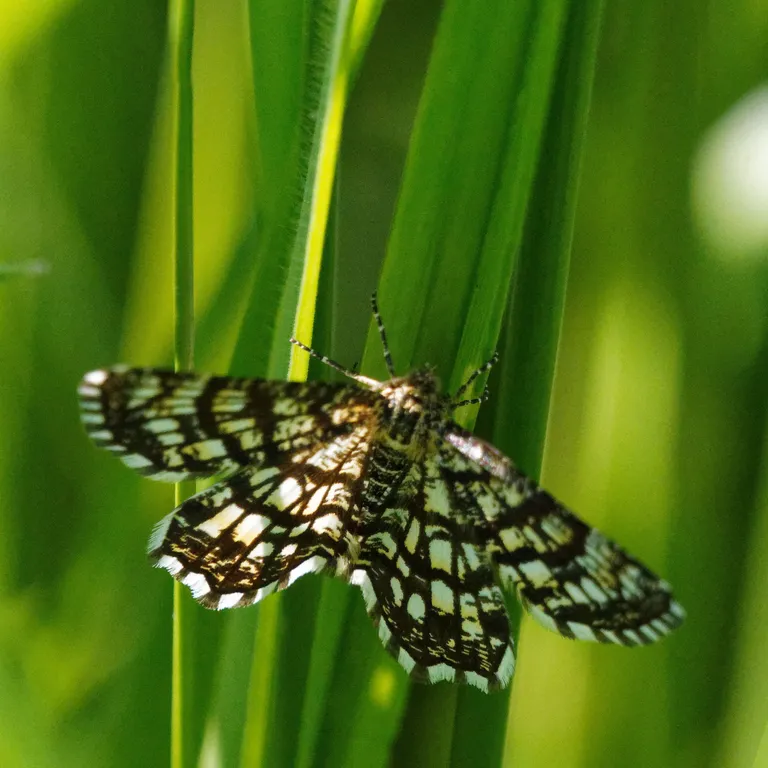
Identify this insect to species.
Chiasmia clathrata
